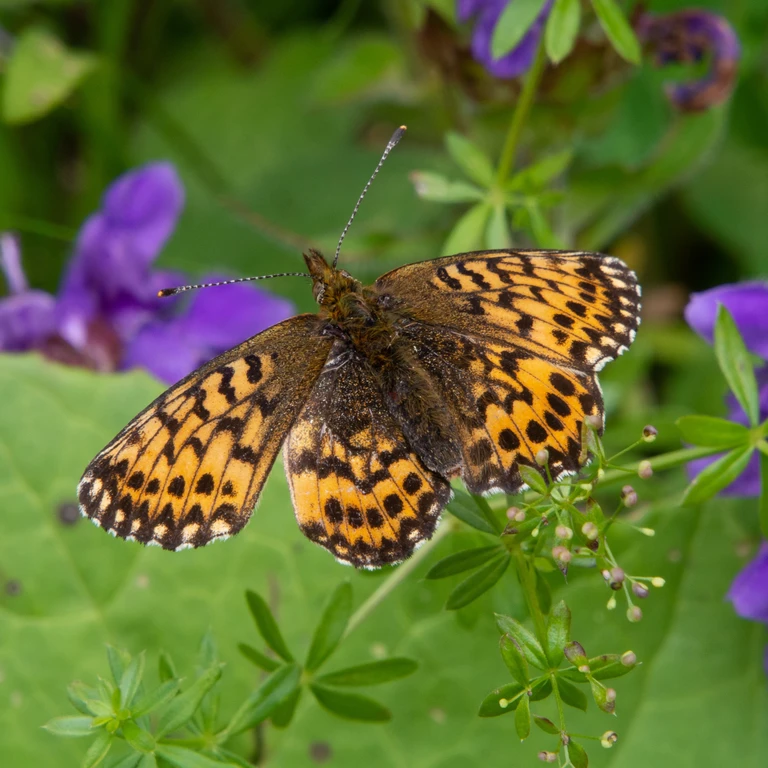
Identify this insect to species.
Boloria titania
